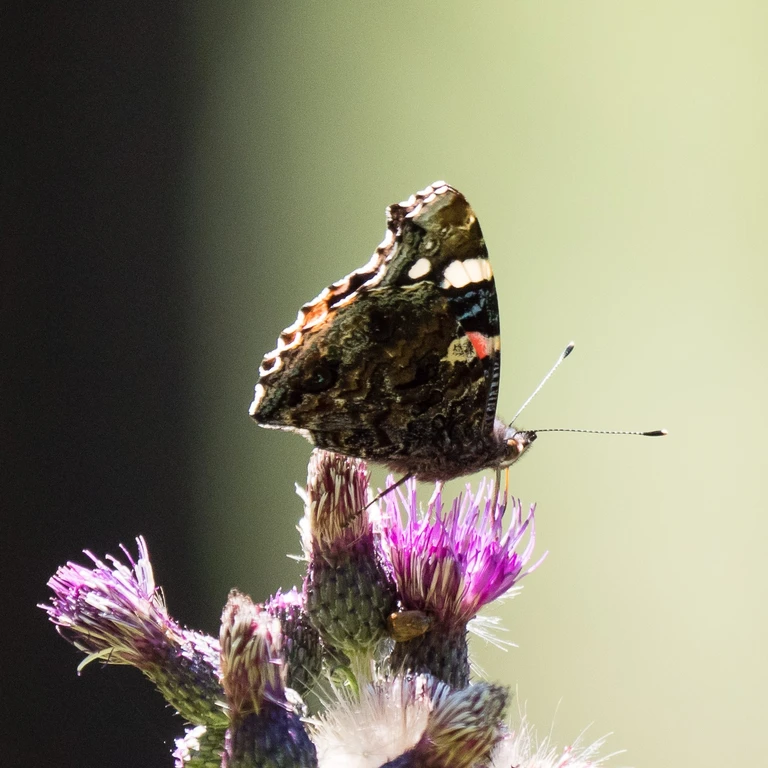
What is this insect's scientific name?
Vanessa atalanta
